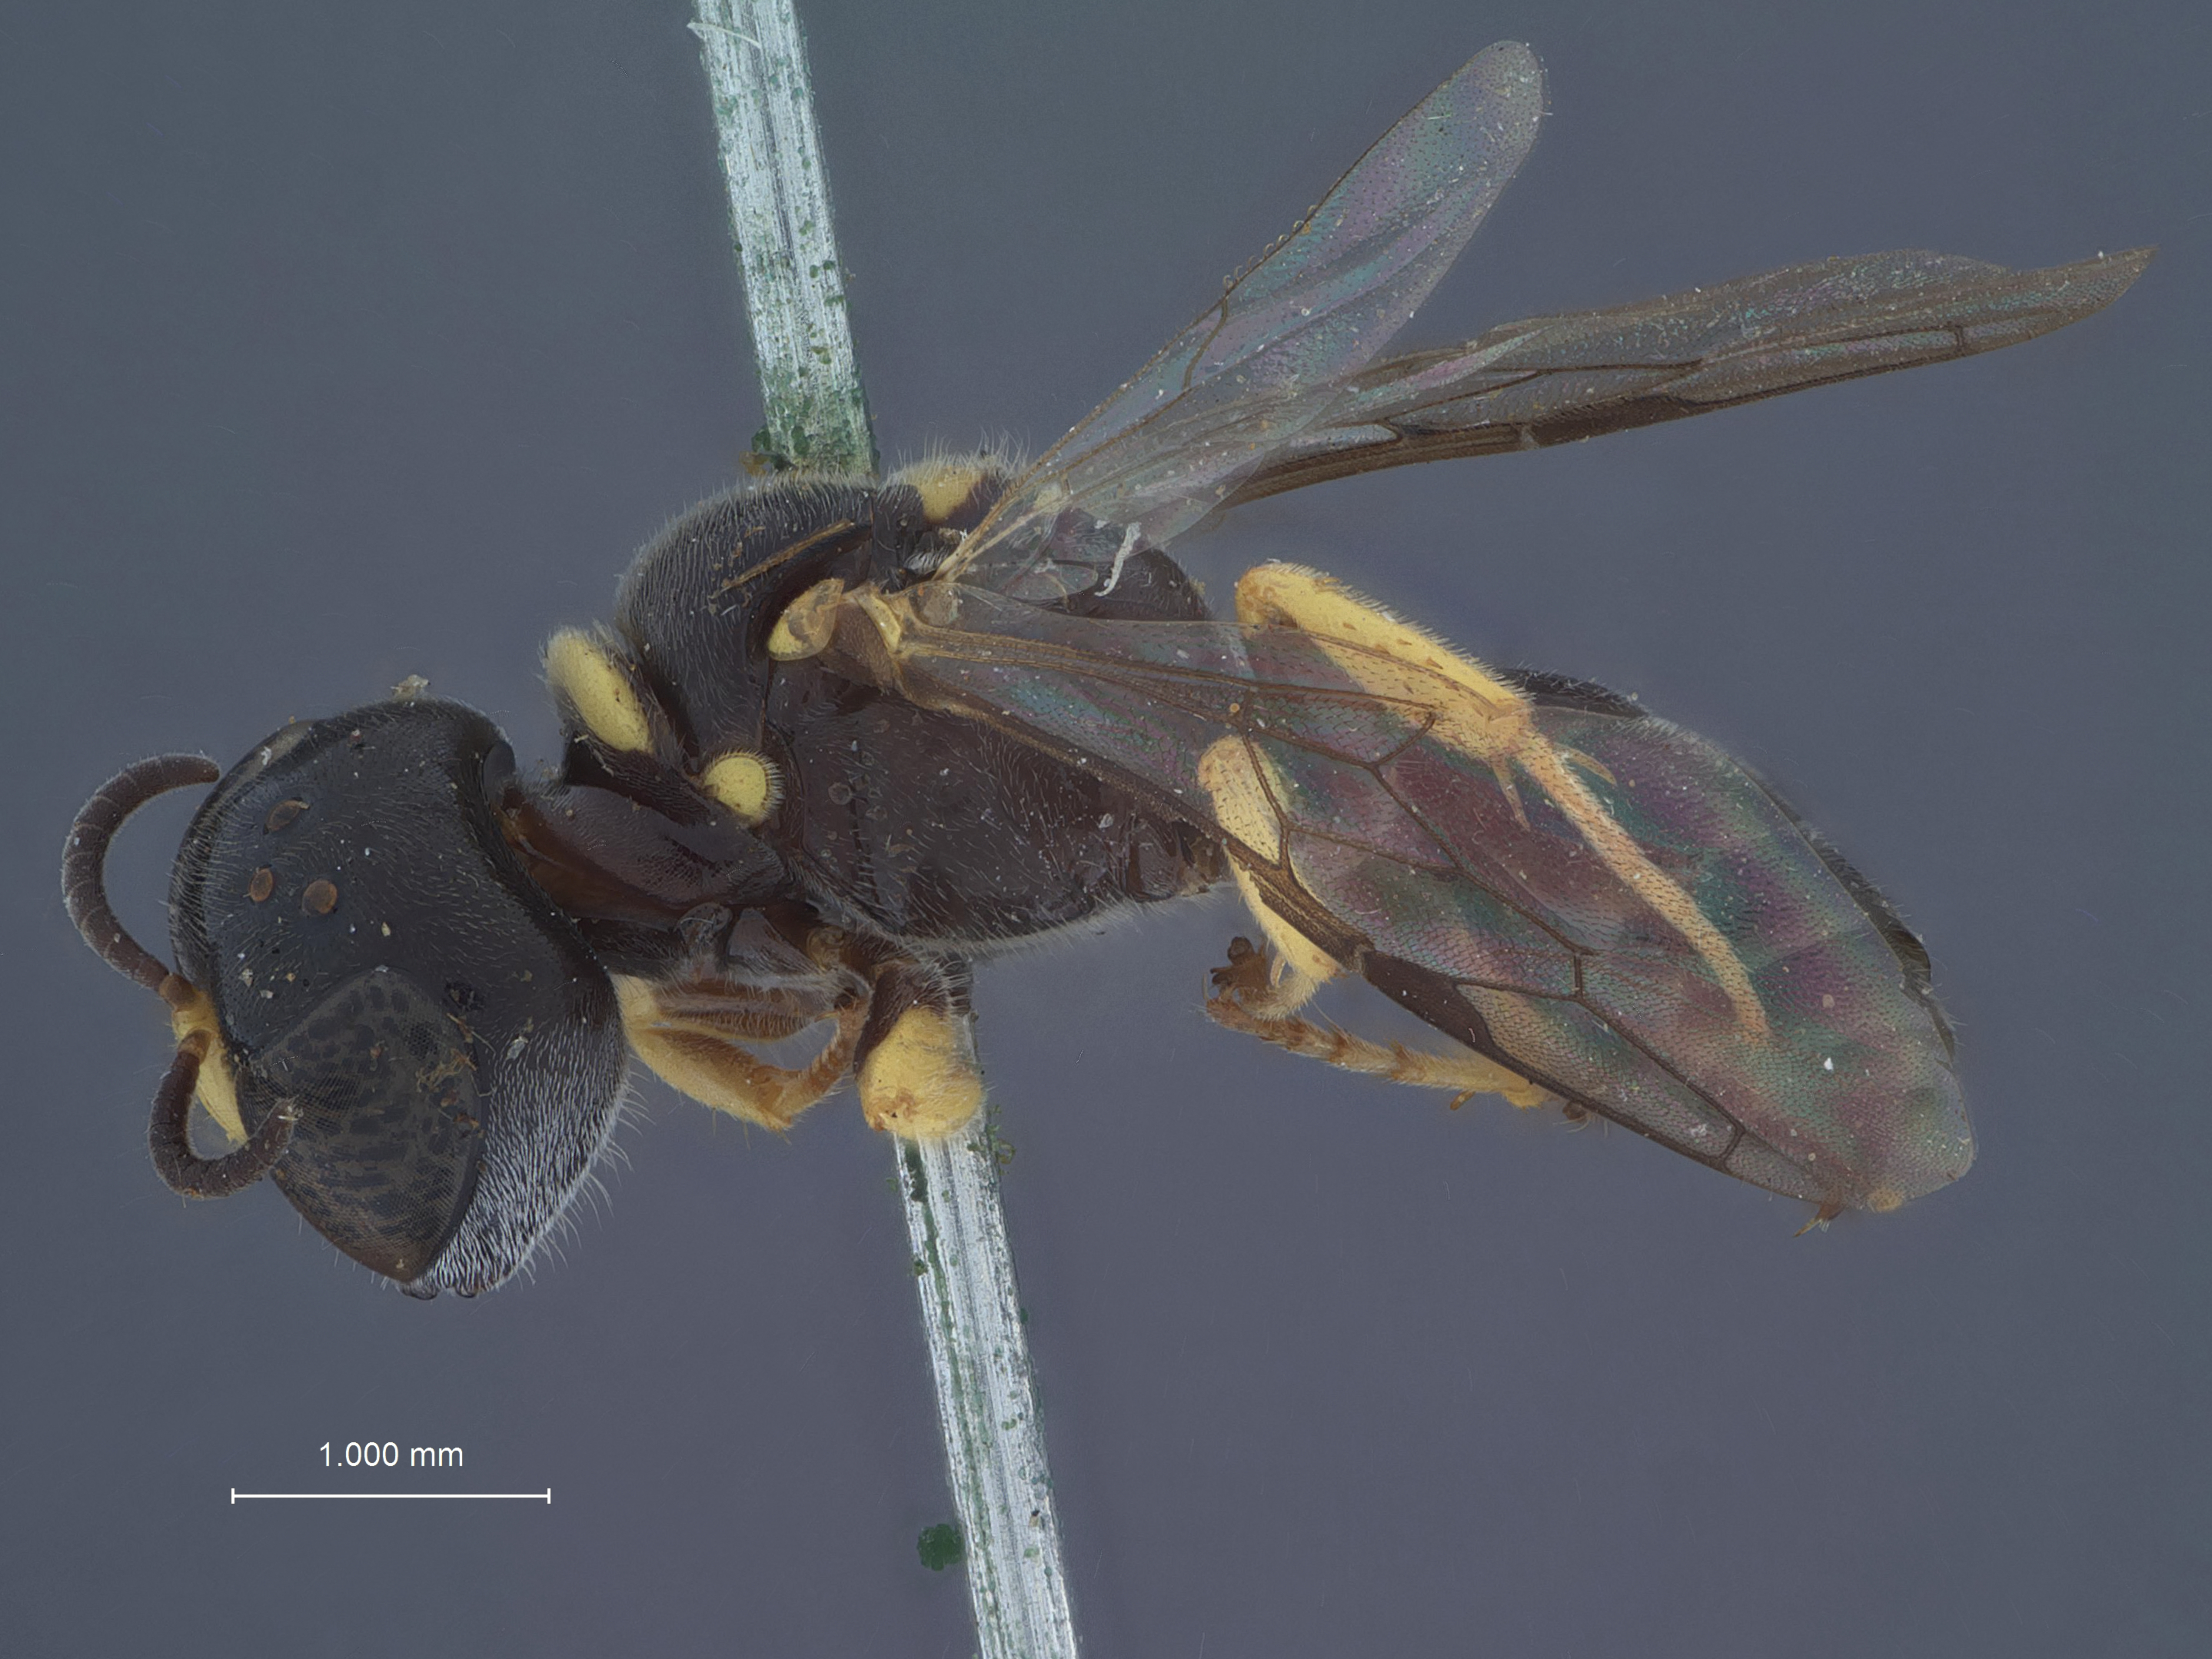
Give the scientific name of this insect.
Piyuma accepta
